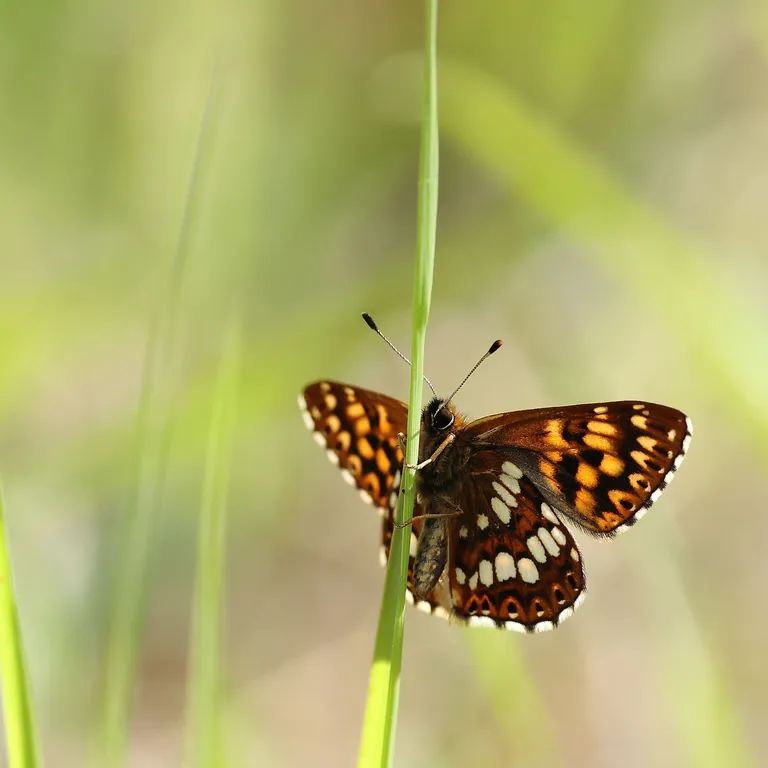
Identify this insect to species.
Hamearis lucina
